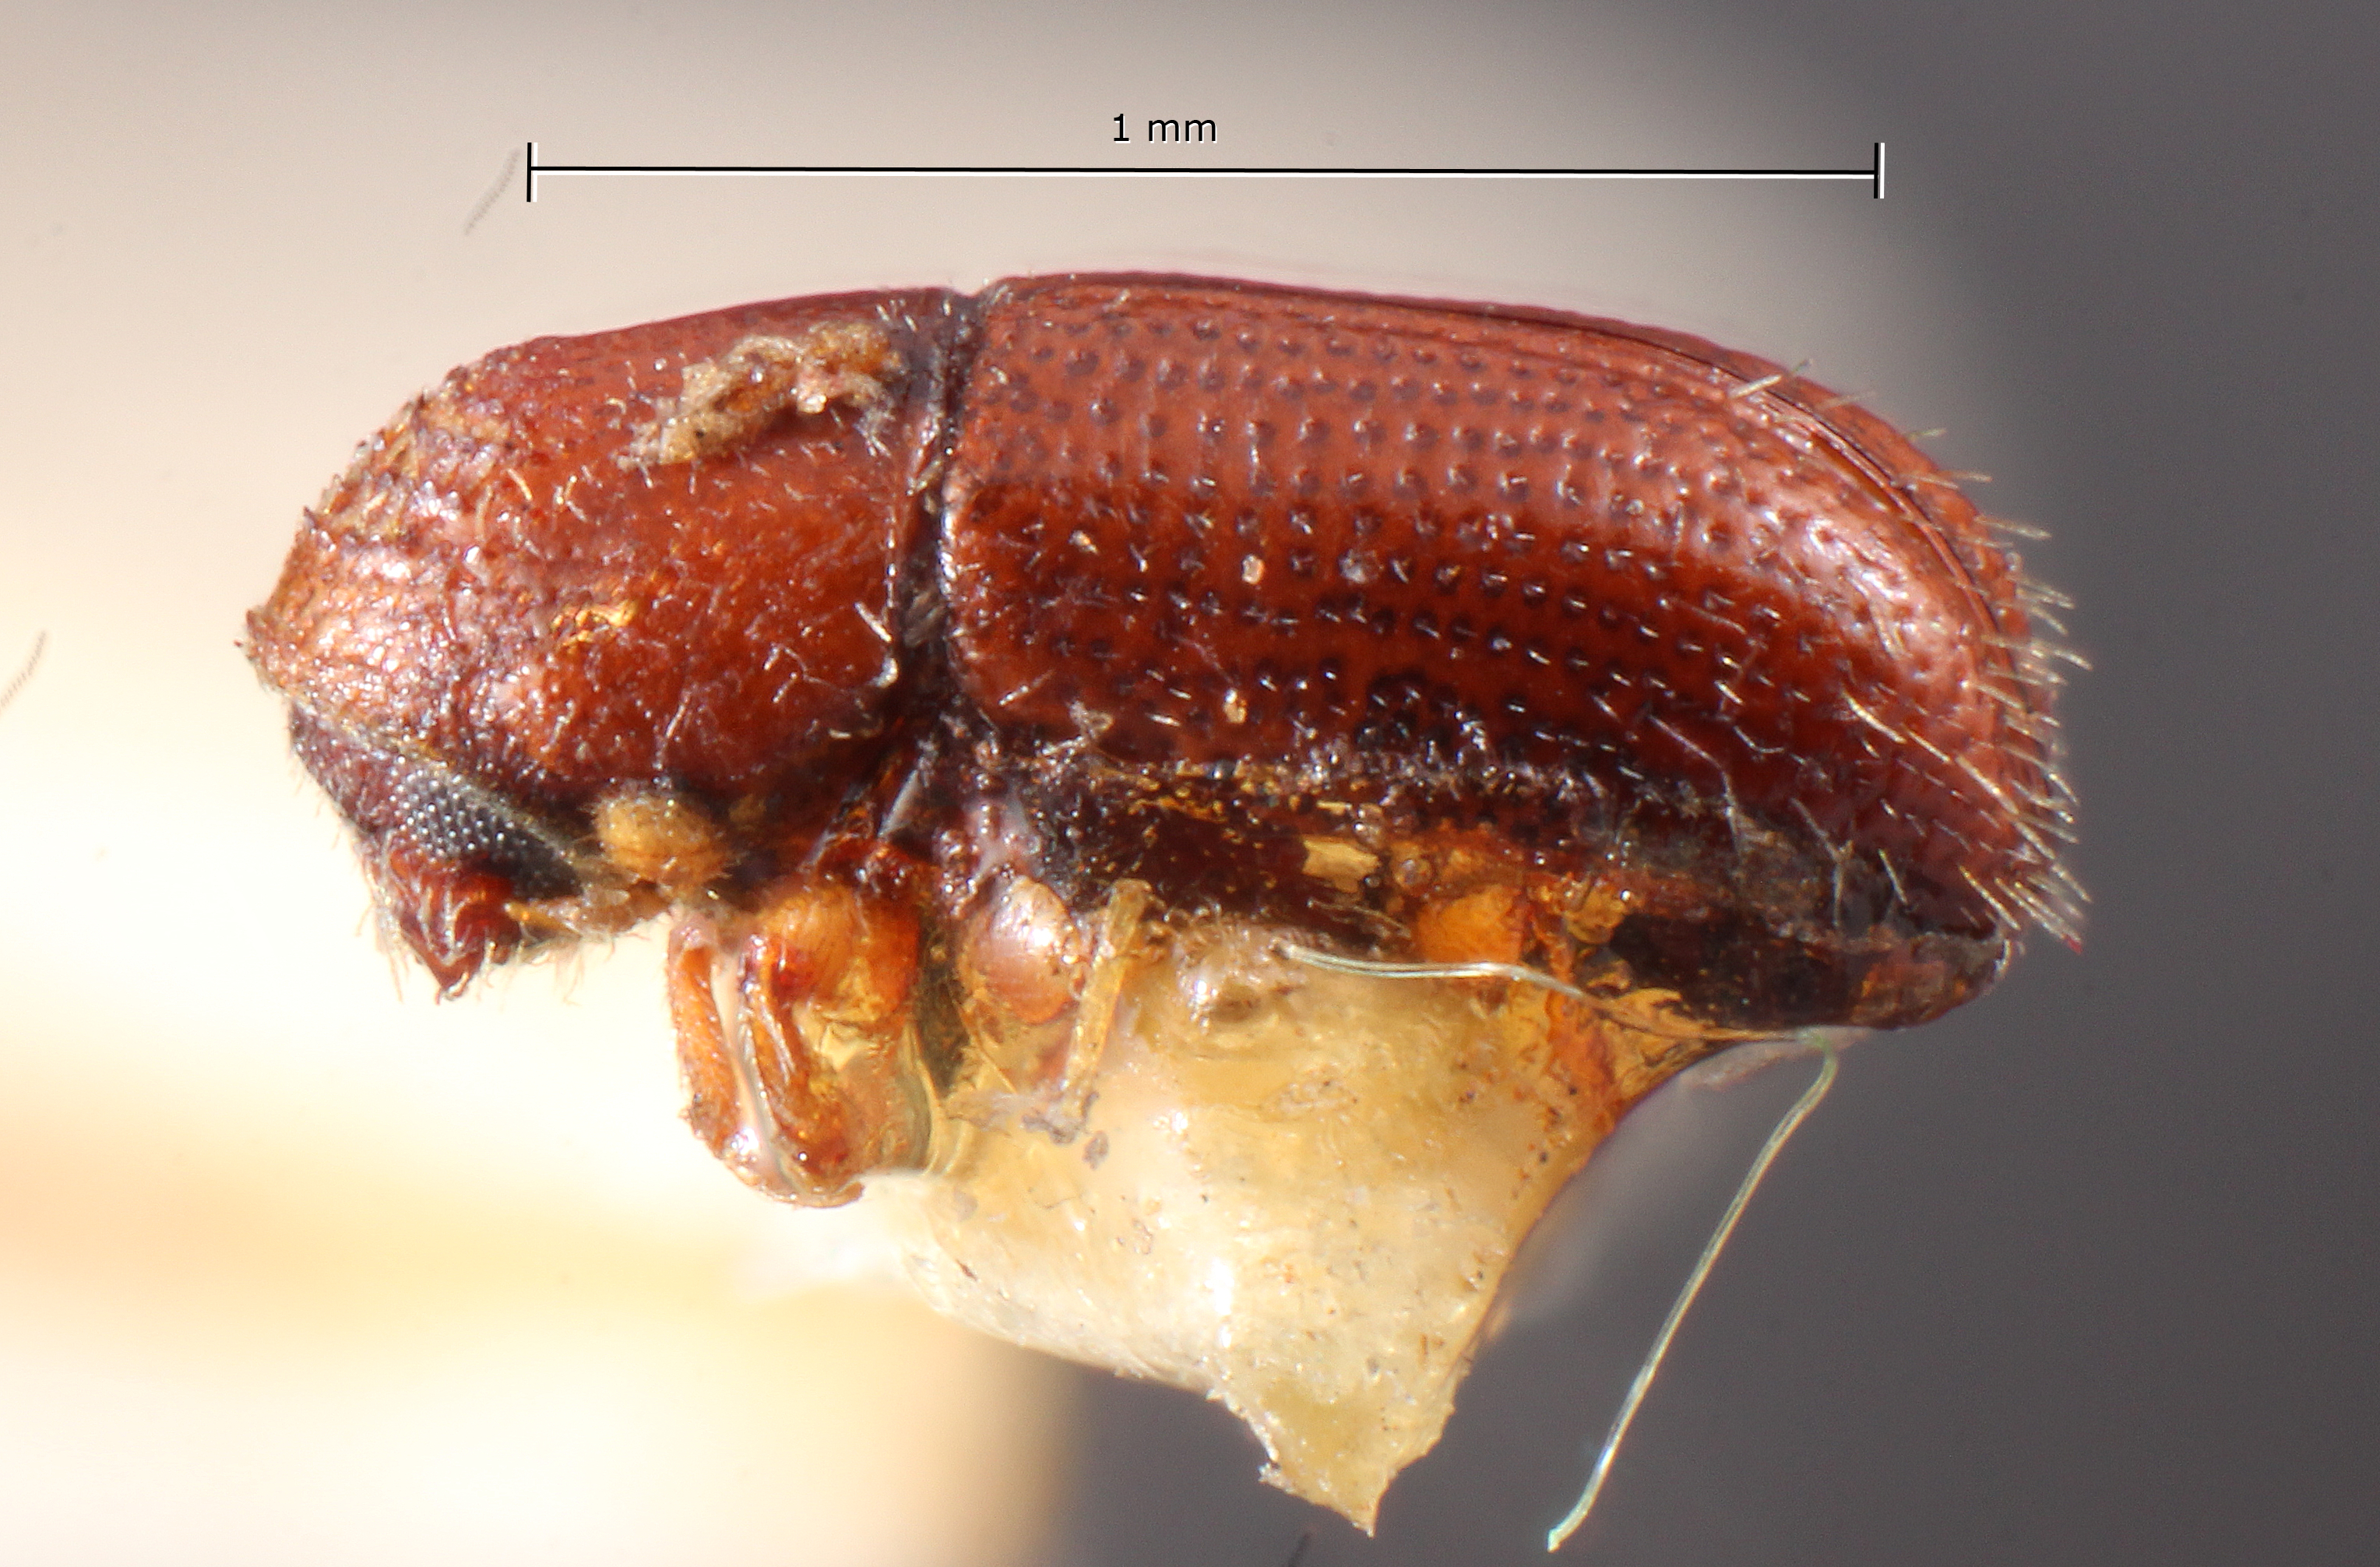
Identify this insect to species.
Pityophthorus lautus
